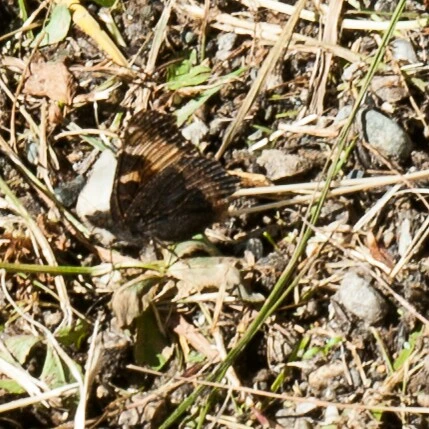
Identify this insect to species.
Aglais urticae
